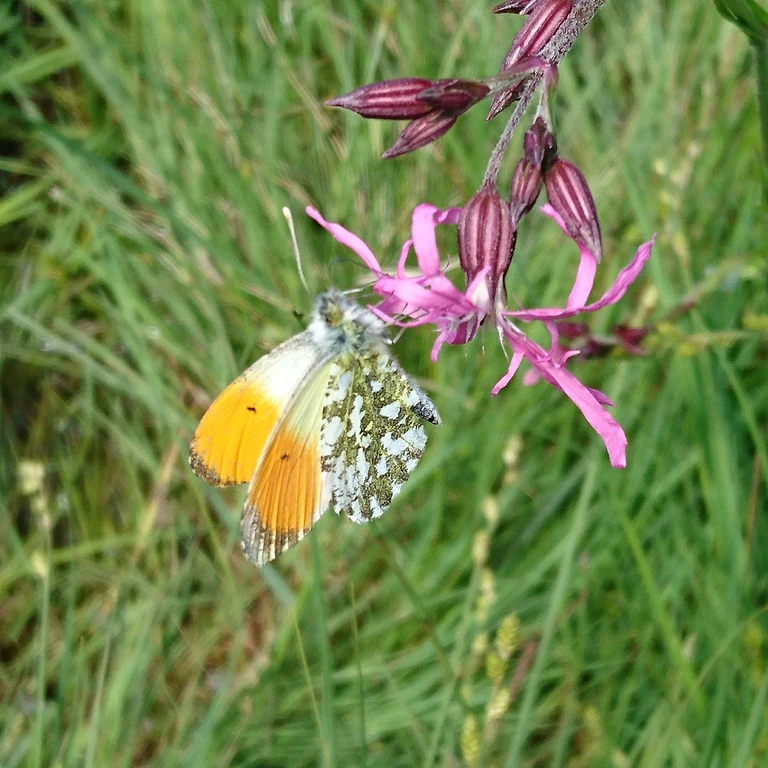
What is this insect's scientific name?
Anthocharis cardamines
